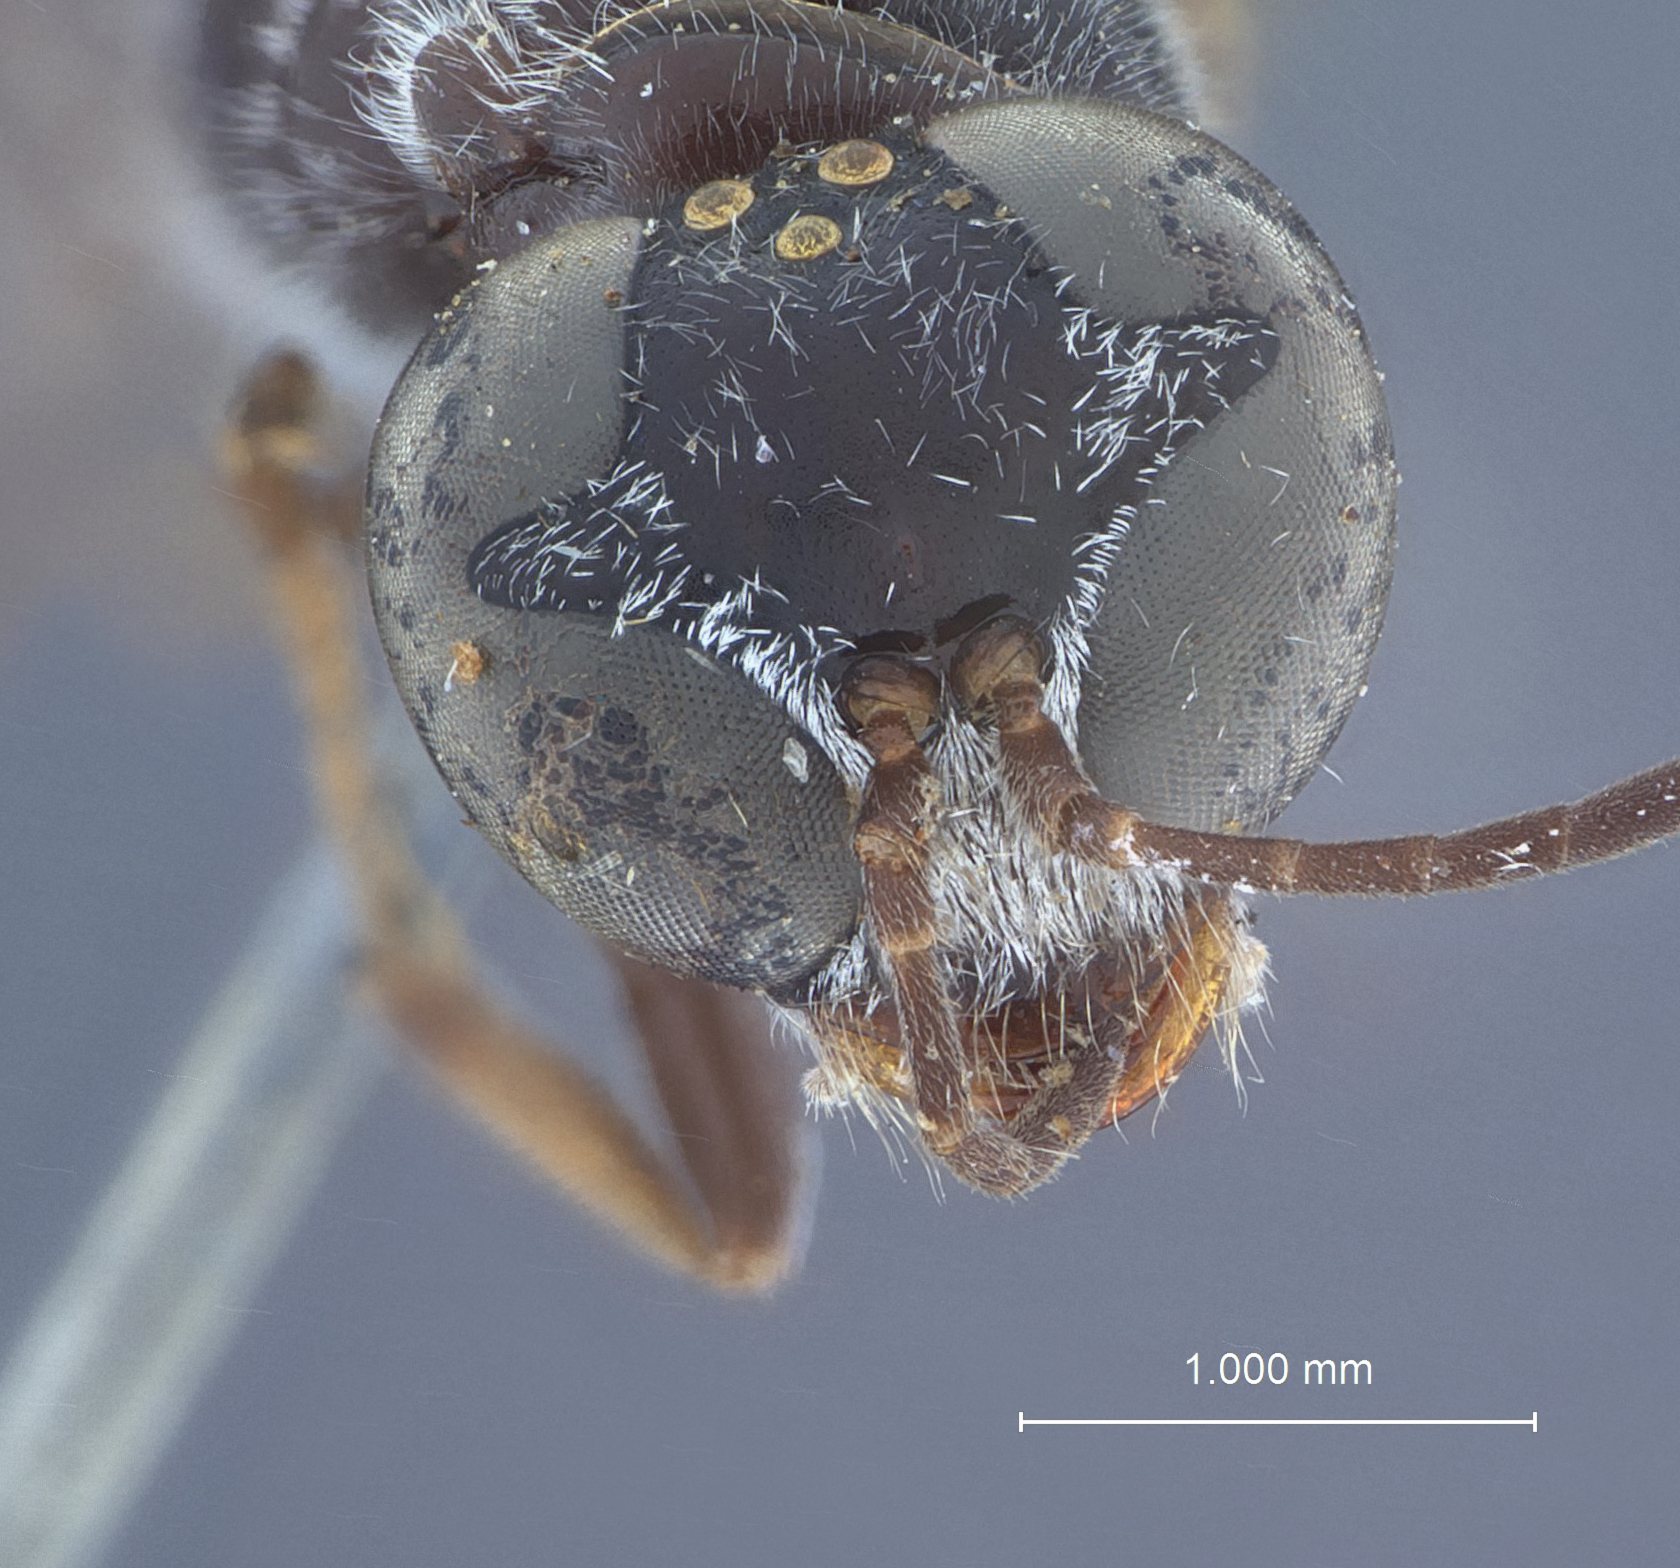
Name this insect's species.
Trypoxylon cidicum
